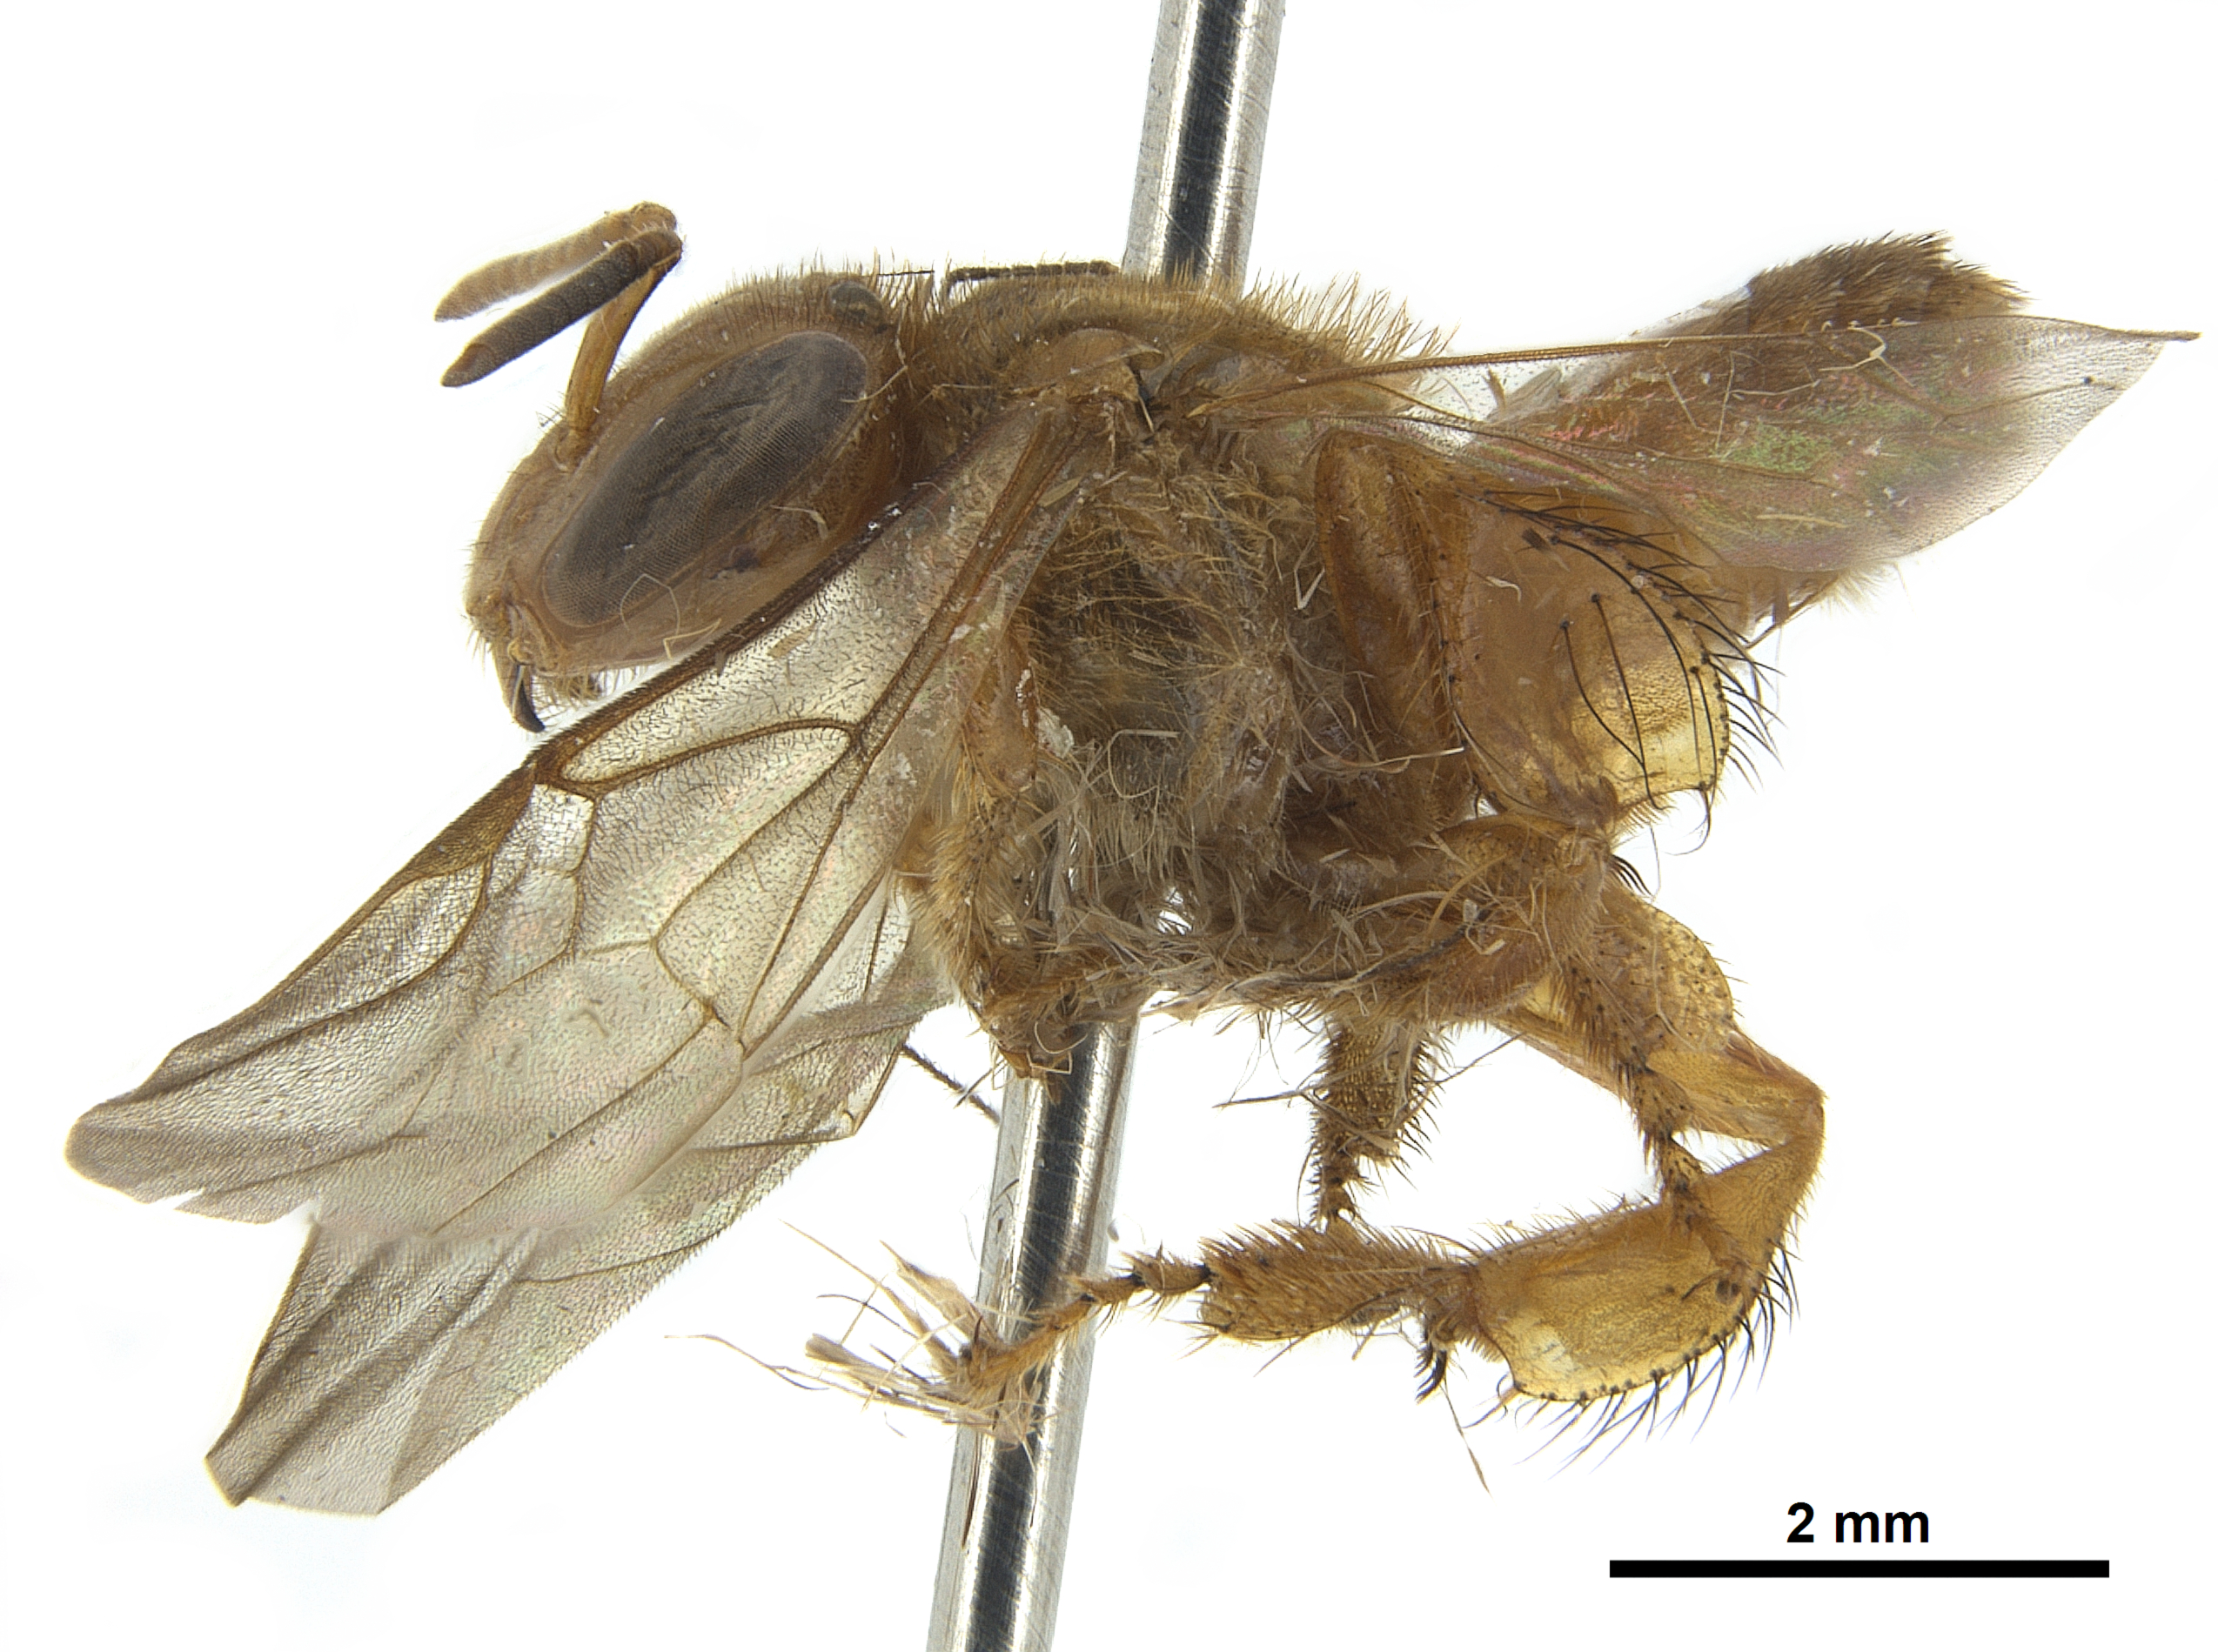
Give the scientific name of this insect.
Partamona vicina
